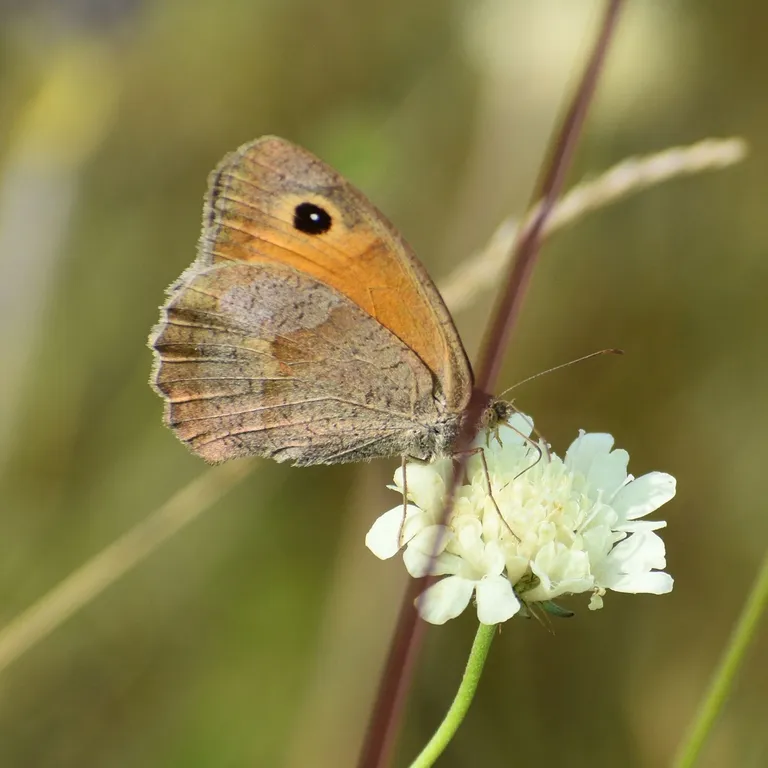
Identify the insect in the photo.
Maniola jurtina
